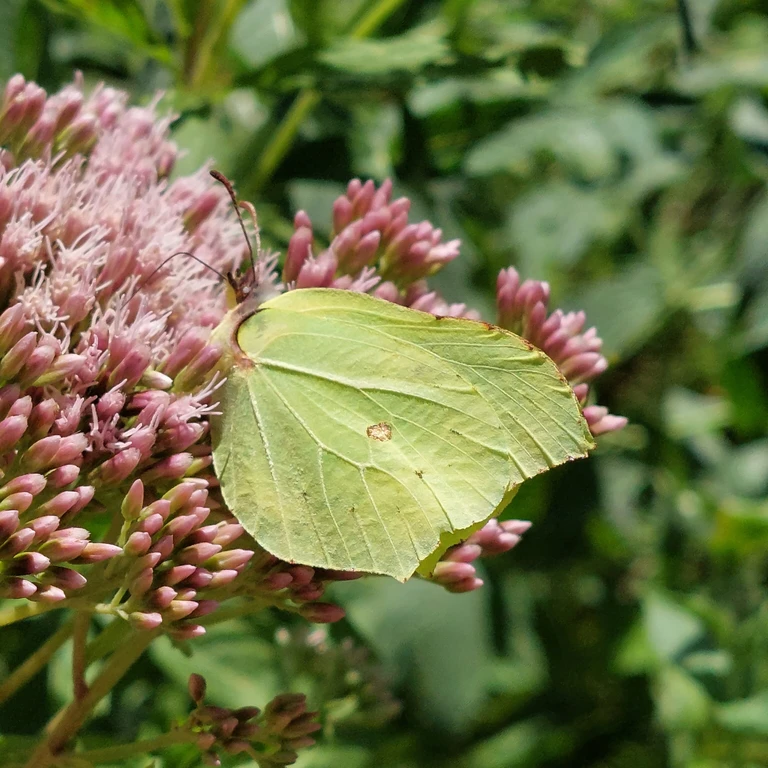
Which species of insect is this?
Gonepteryx rhamni
